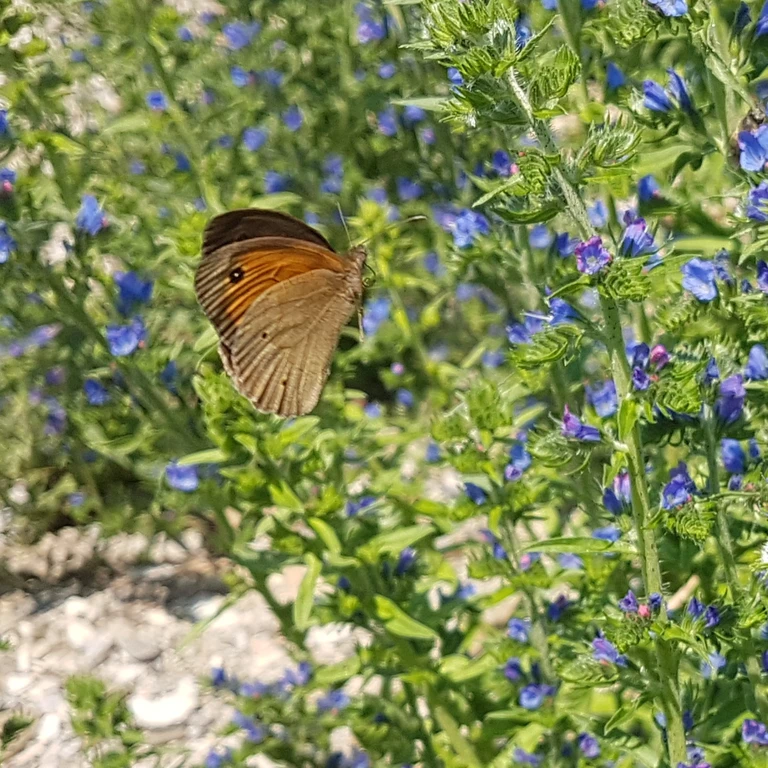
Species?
Maniola jurtina
